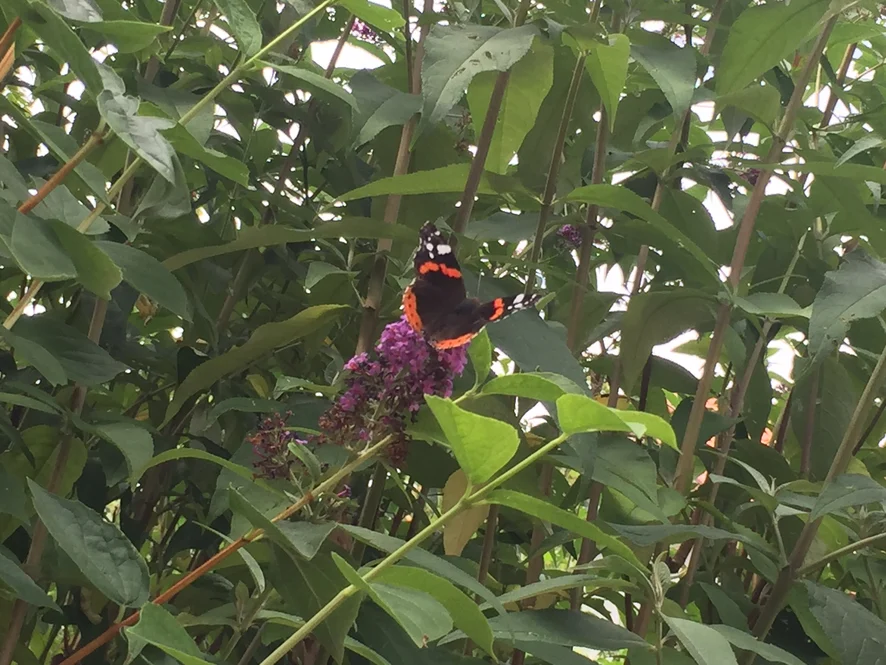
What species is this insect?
Vanessa atalanta
